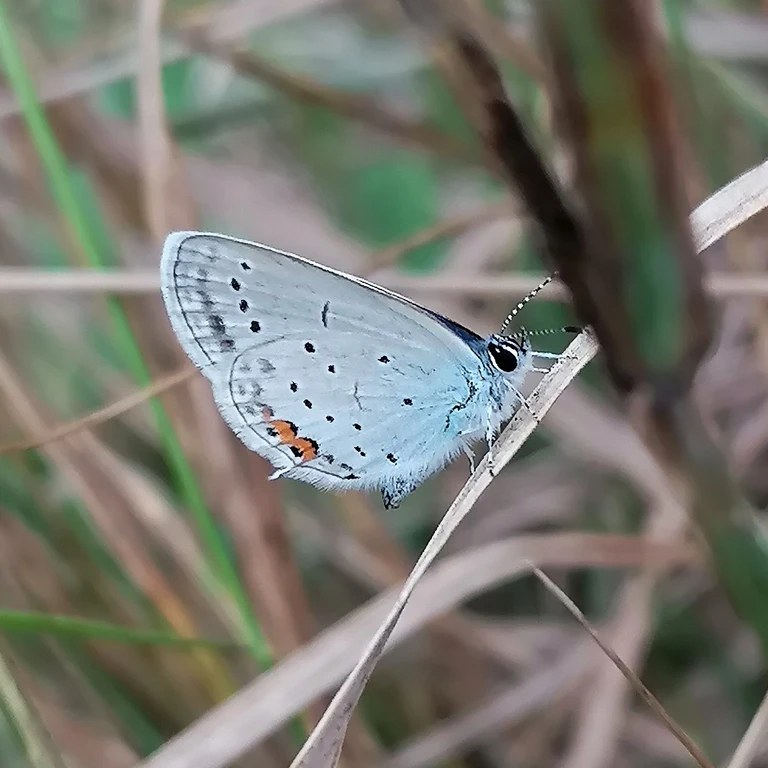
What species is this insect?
Cupido argiades (also Elkalyce argiades)
